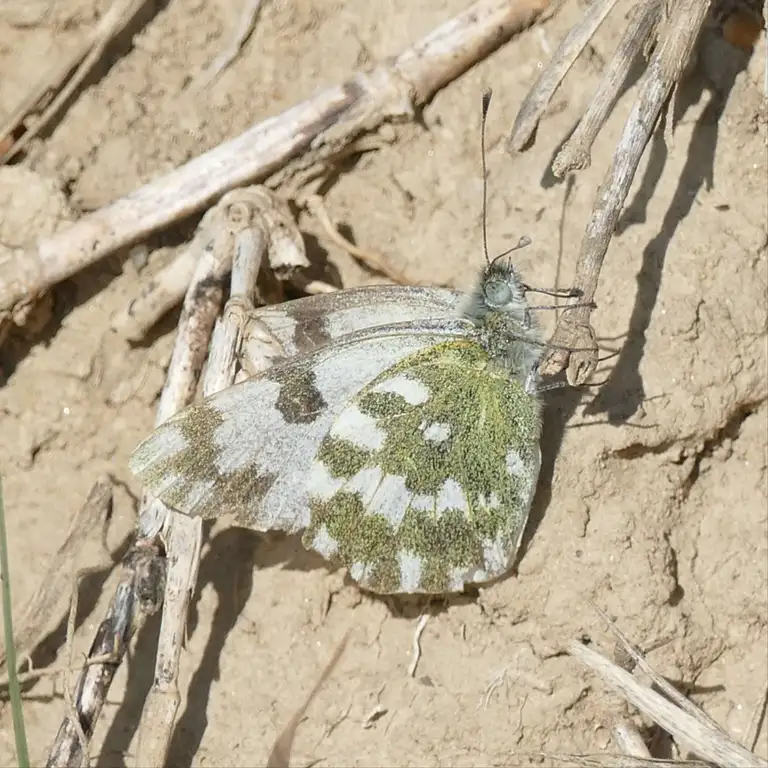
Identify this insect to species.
Pontia edusa
